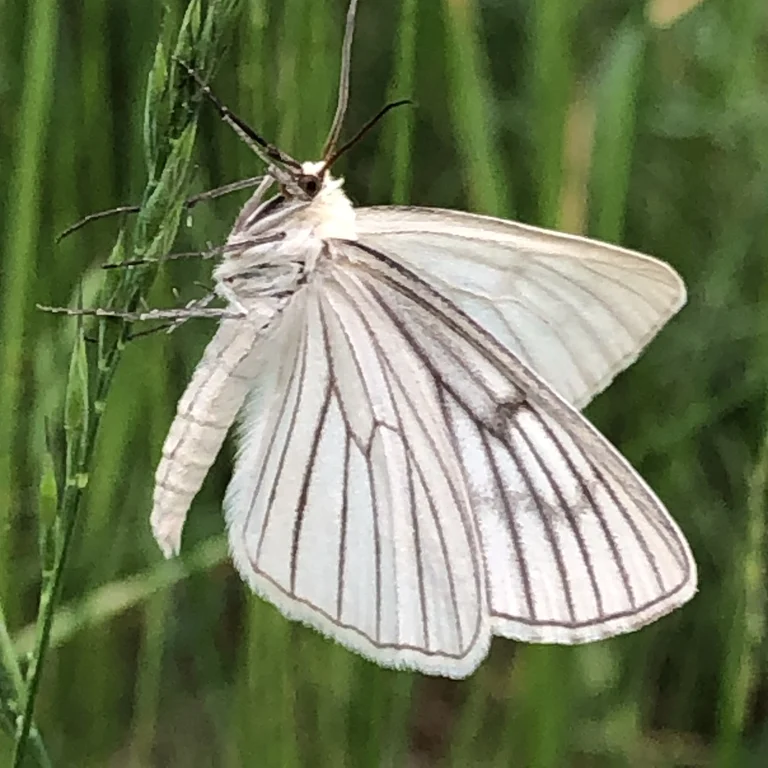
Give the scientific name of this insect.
Siona lineata
